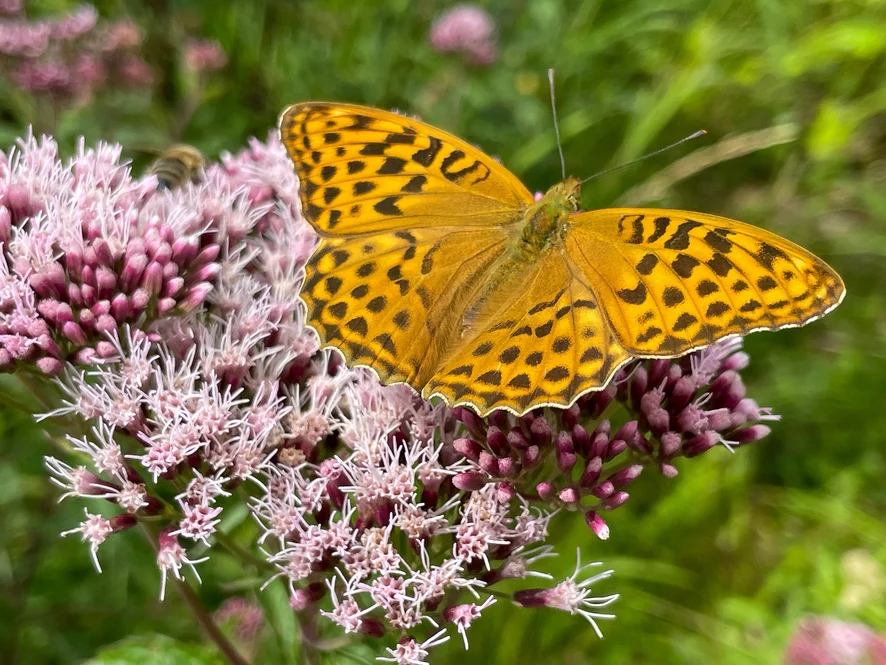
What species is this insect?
Argynnis paphia
